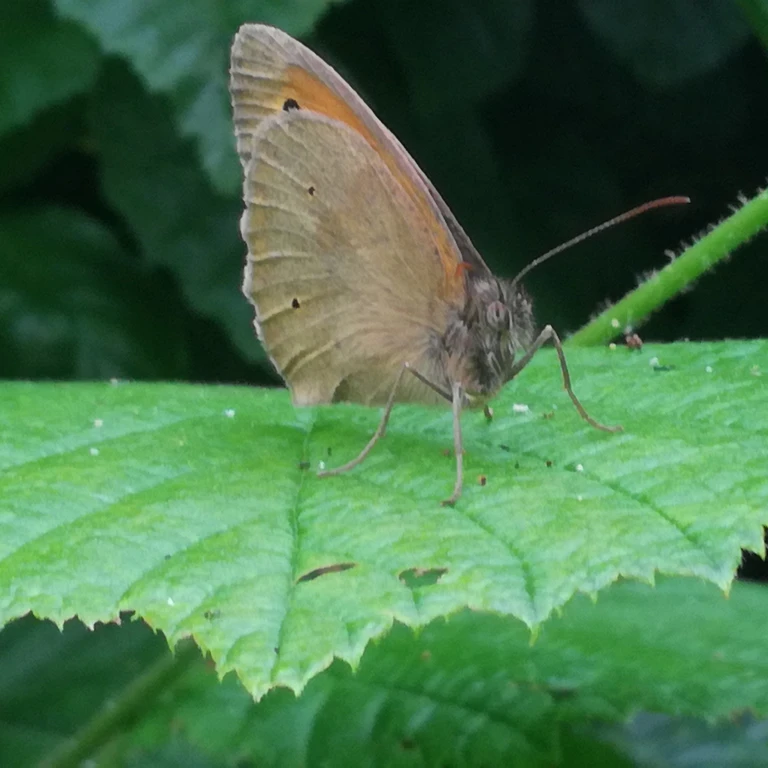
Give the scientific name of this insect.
Maniola jurtina
